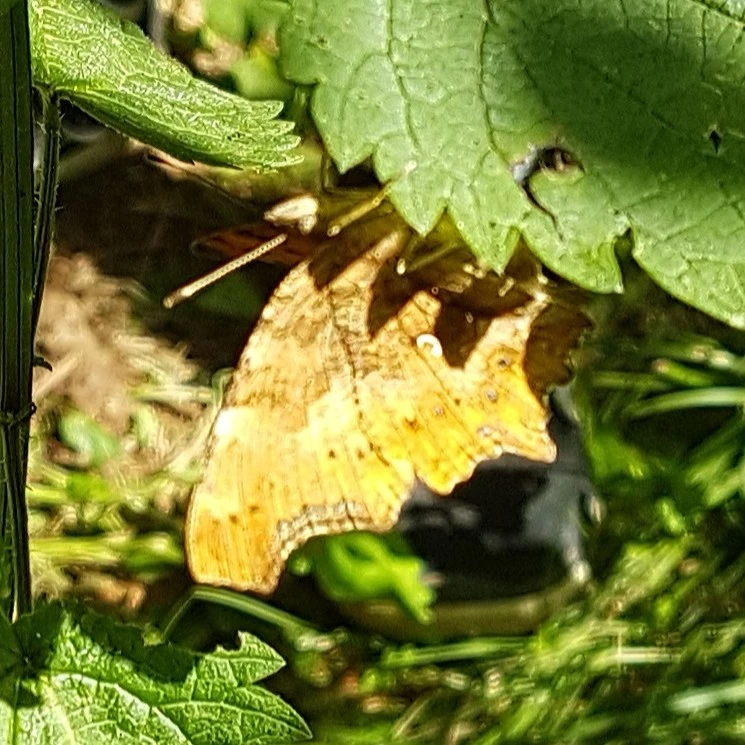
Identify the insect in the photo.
Polygonia c-album
